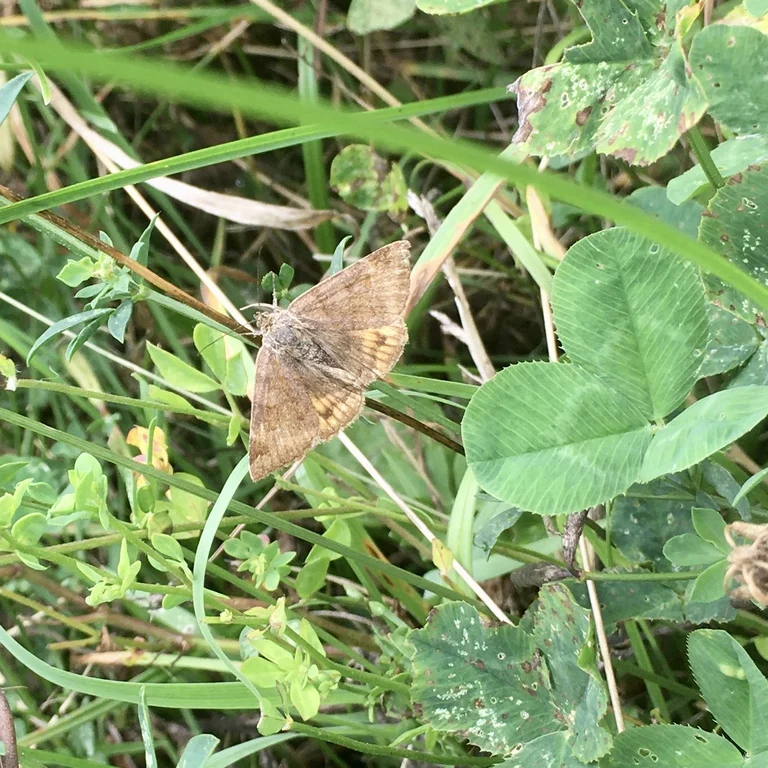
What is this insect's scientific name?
Euclidia glyphica
